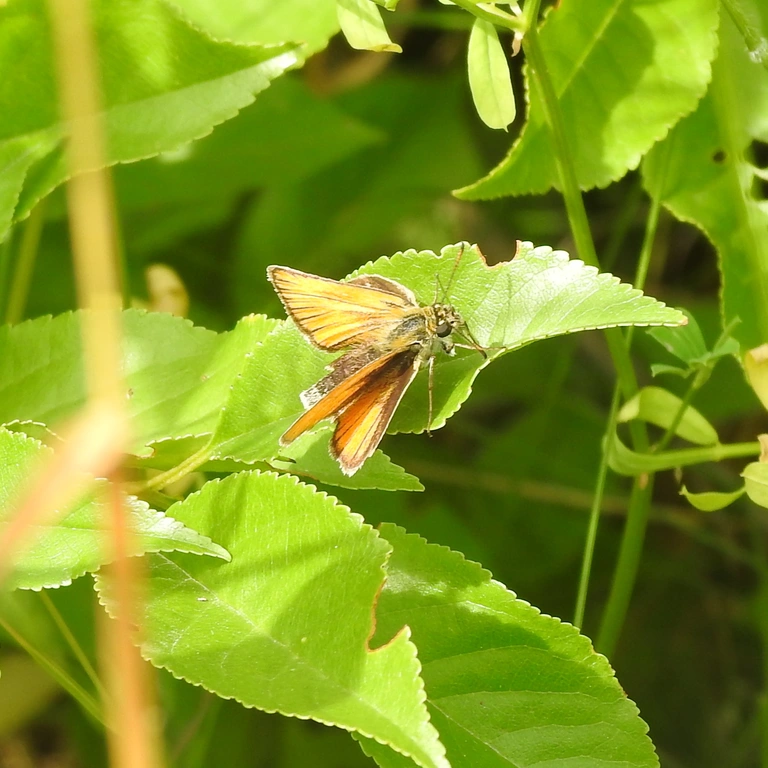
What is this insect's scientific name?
Thymelicus lineola
